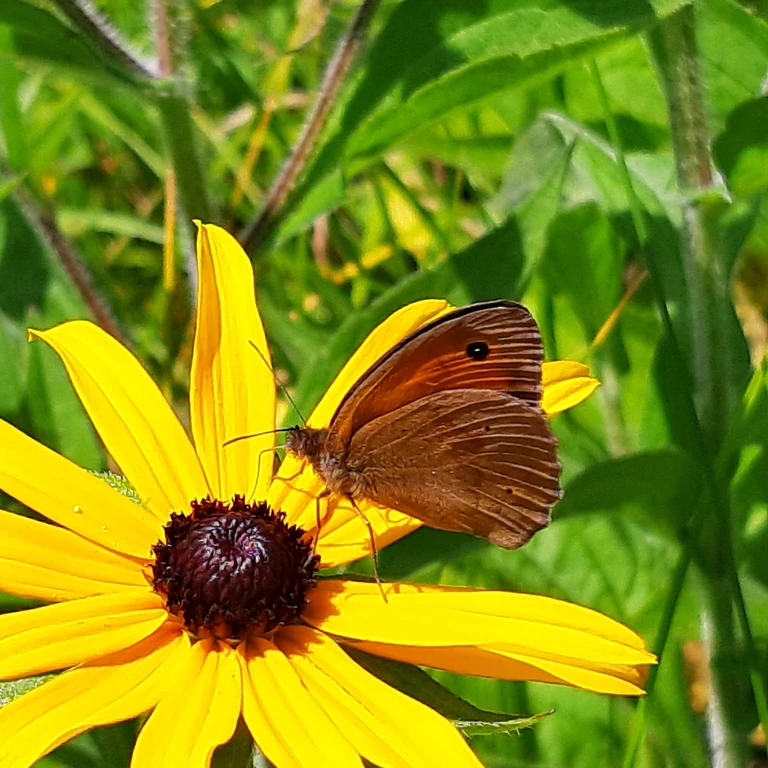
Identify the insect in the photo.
Maniola jurtina
